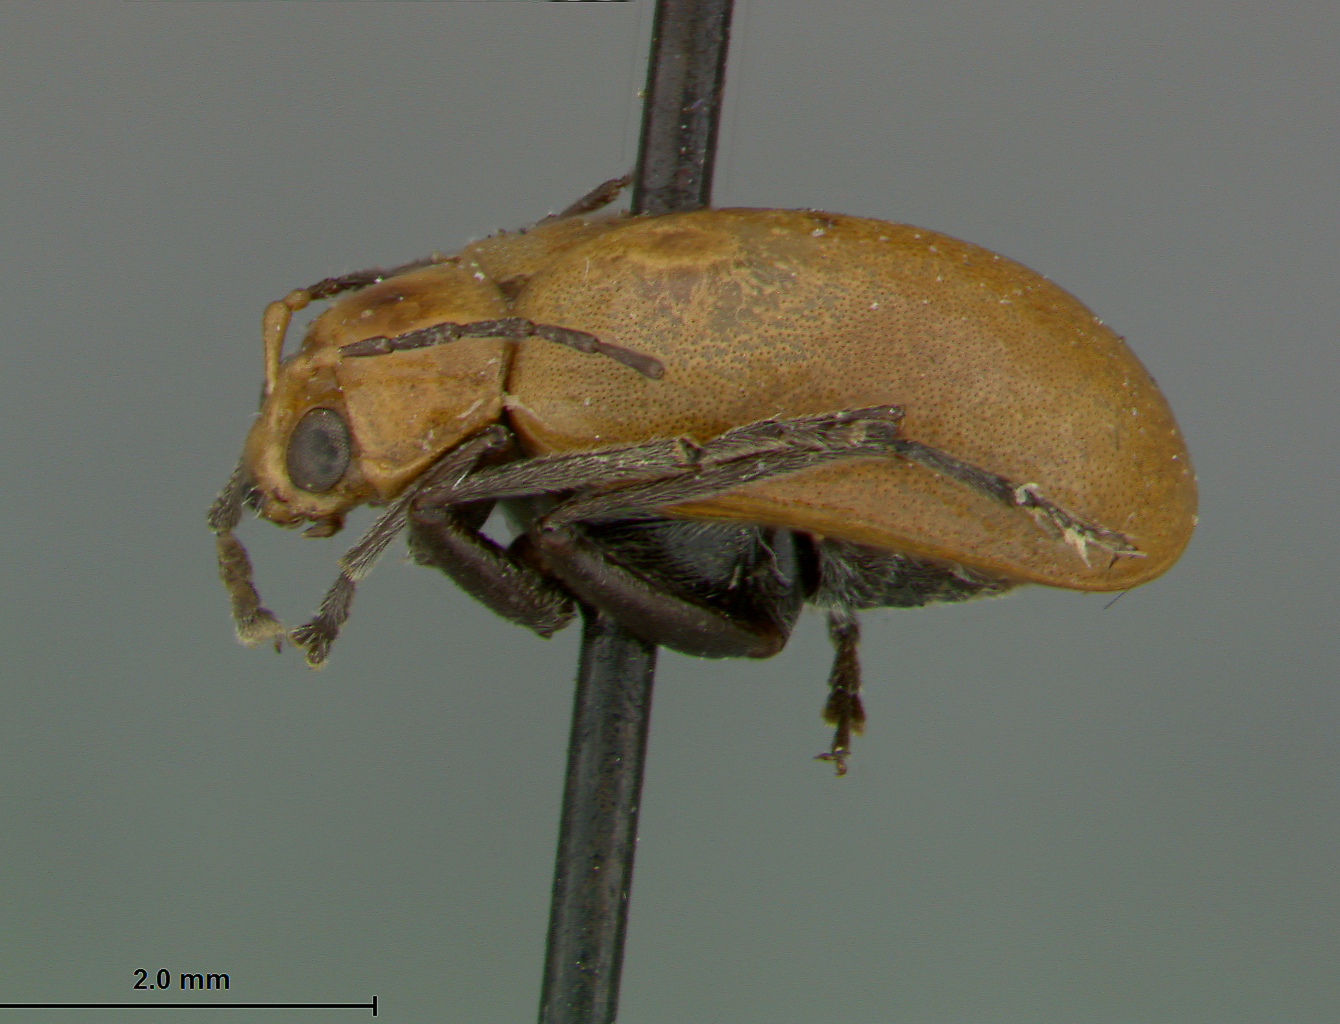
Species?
Atrachya pedestris
